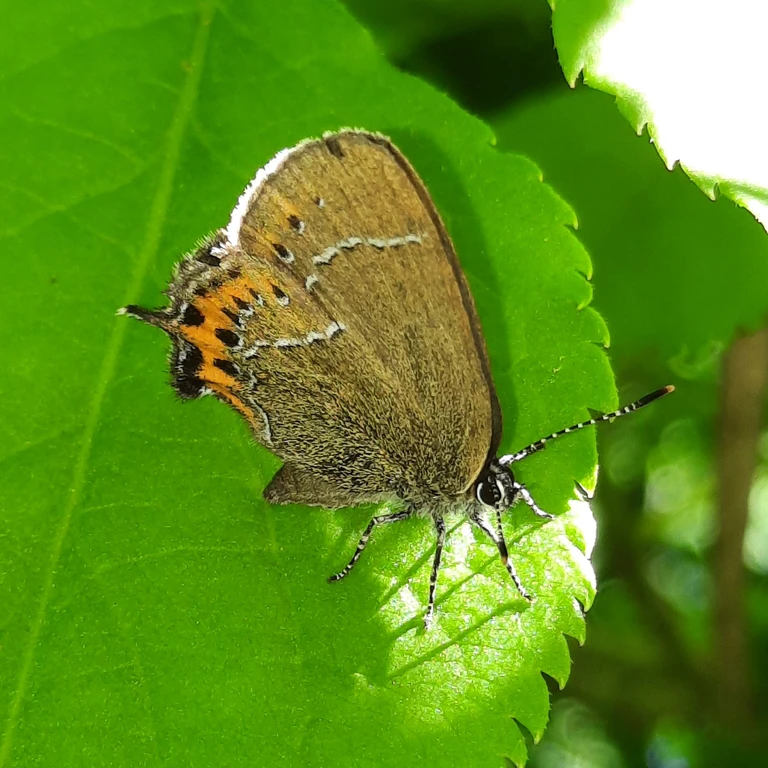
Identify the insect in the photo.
Satyrium pruni (also Fixsenia pruni)
